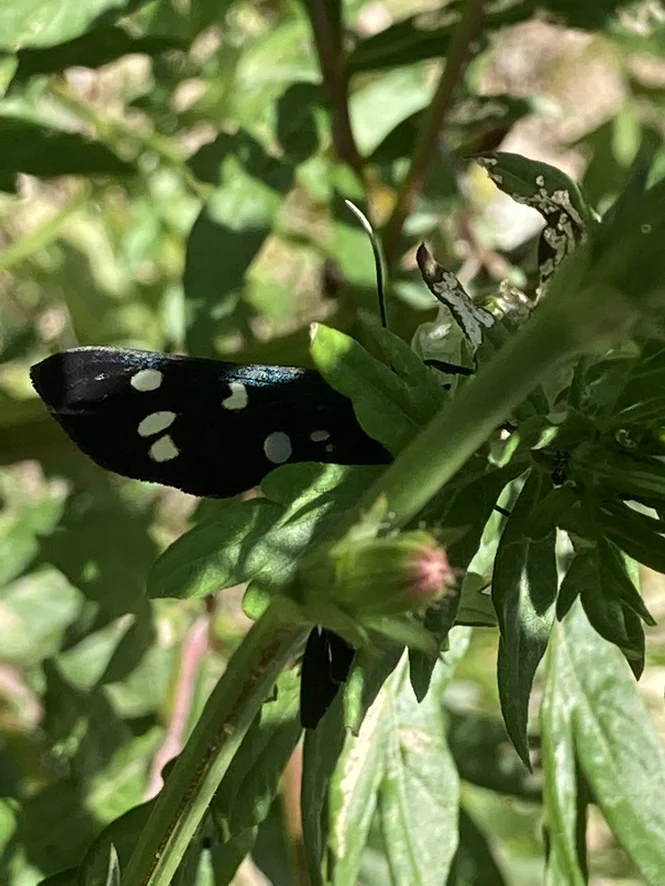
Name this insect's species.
Amata phegea
